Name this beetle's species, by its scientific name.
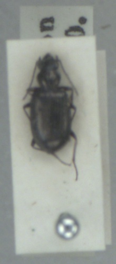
Bembidion punctulatum
